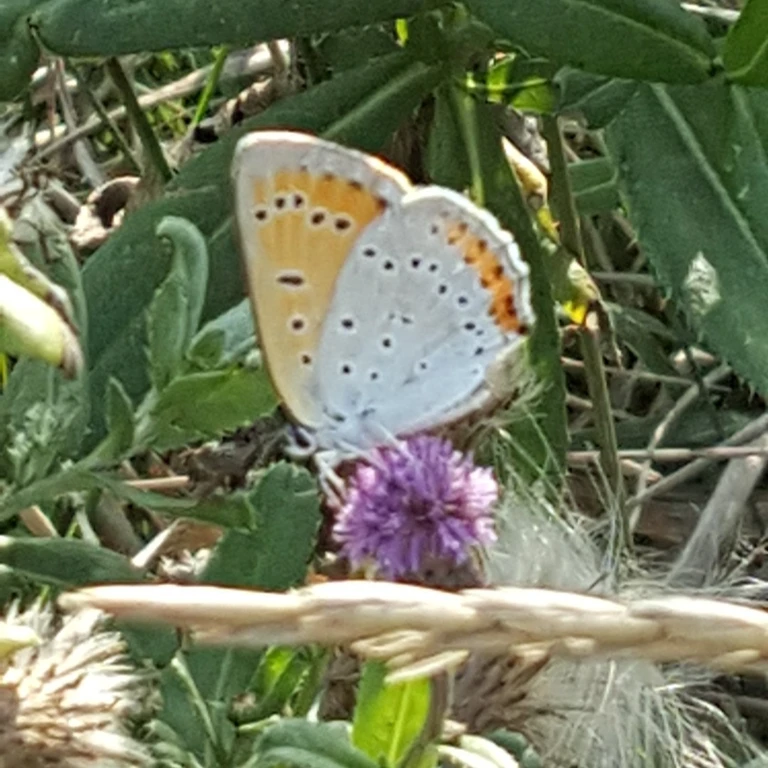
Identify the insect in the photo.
Lycaena dispar
